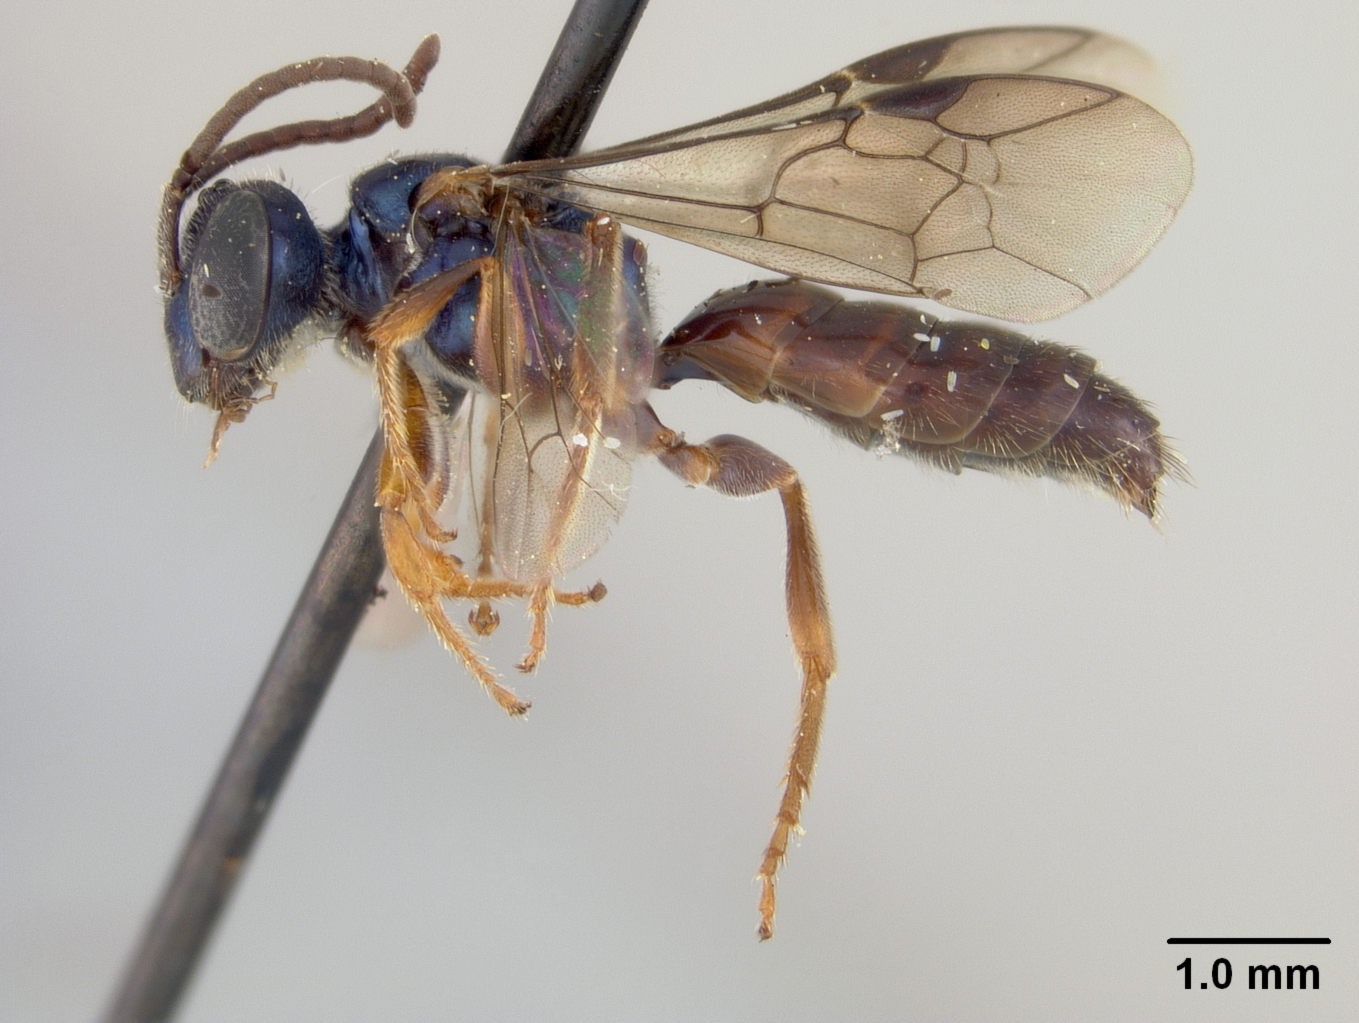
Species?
Halictus stevensoni
